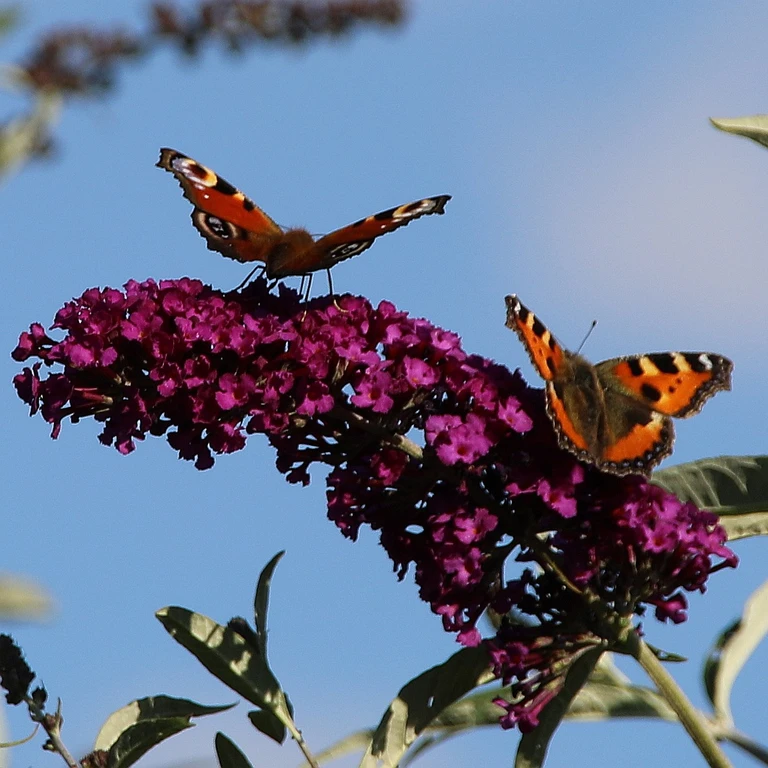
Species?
Aglais urticae
